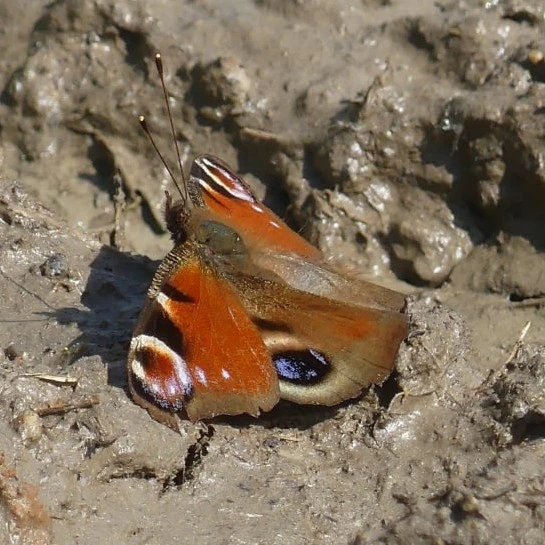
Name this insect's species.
Aglais io
